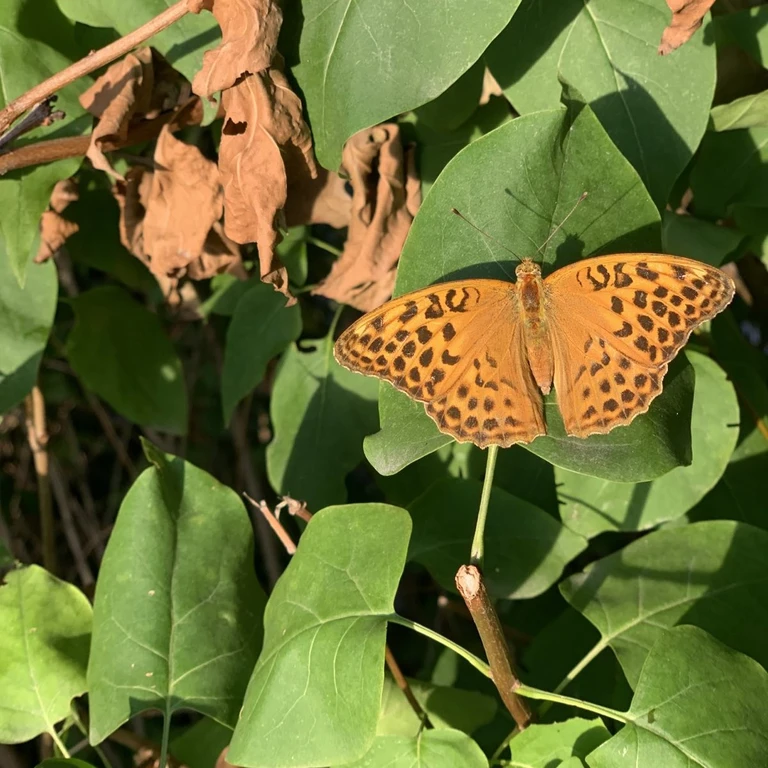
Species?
Argynnis paphia
